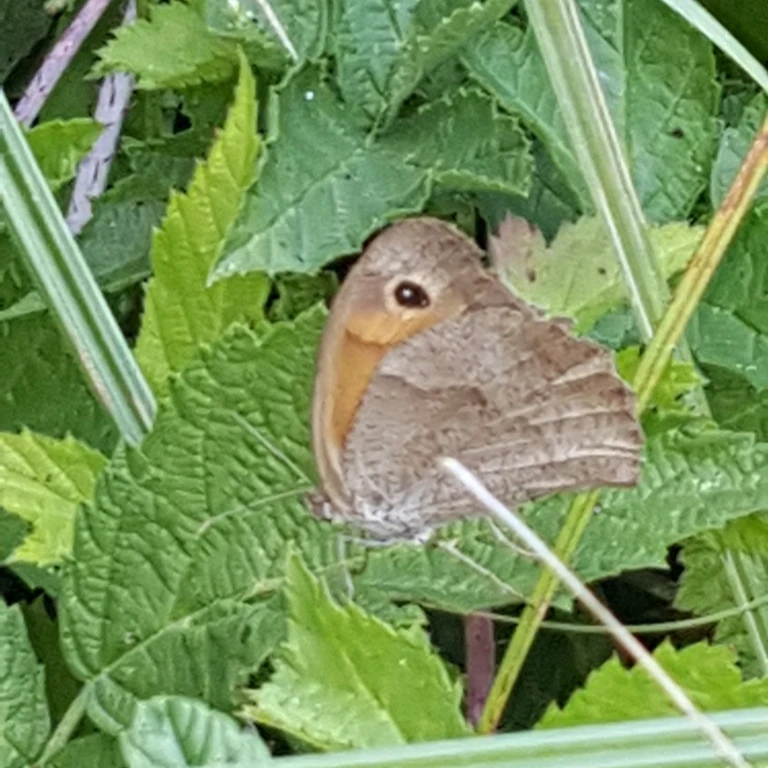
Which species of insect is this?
Maniola jurtina
